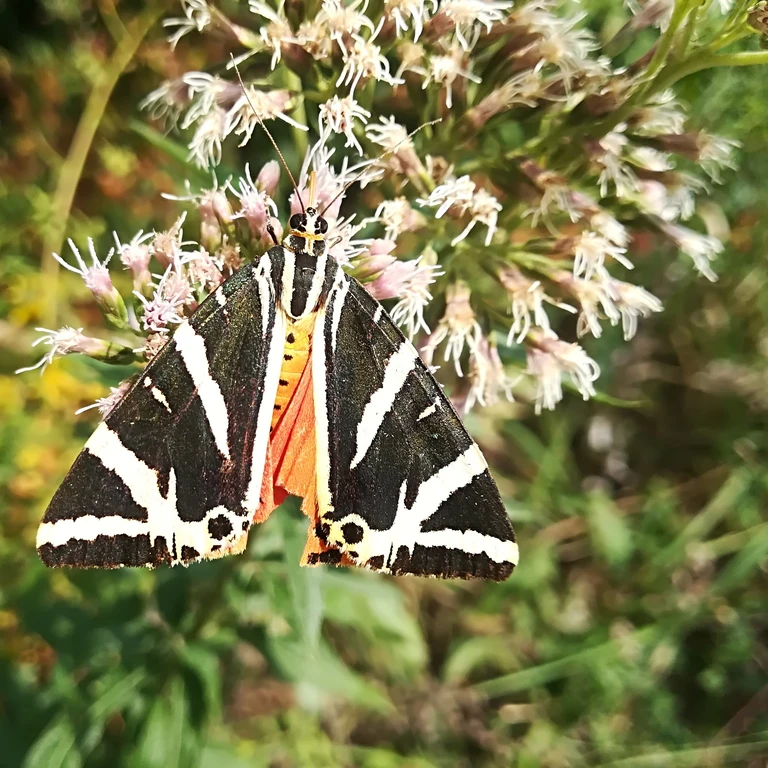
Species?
Euplagia quadripunctaria
